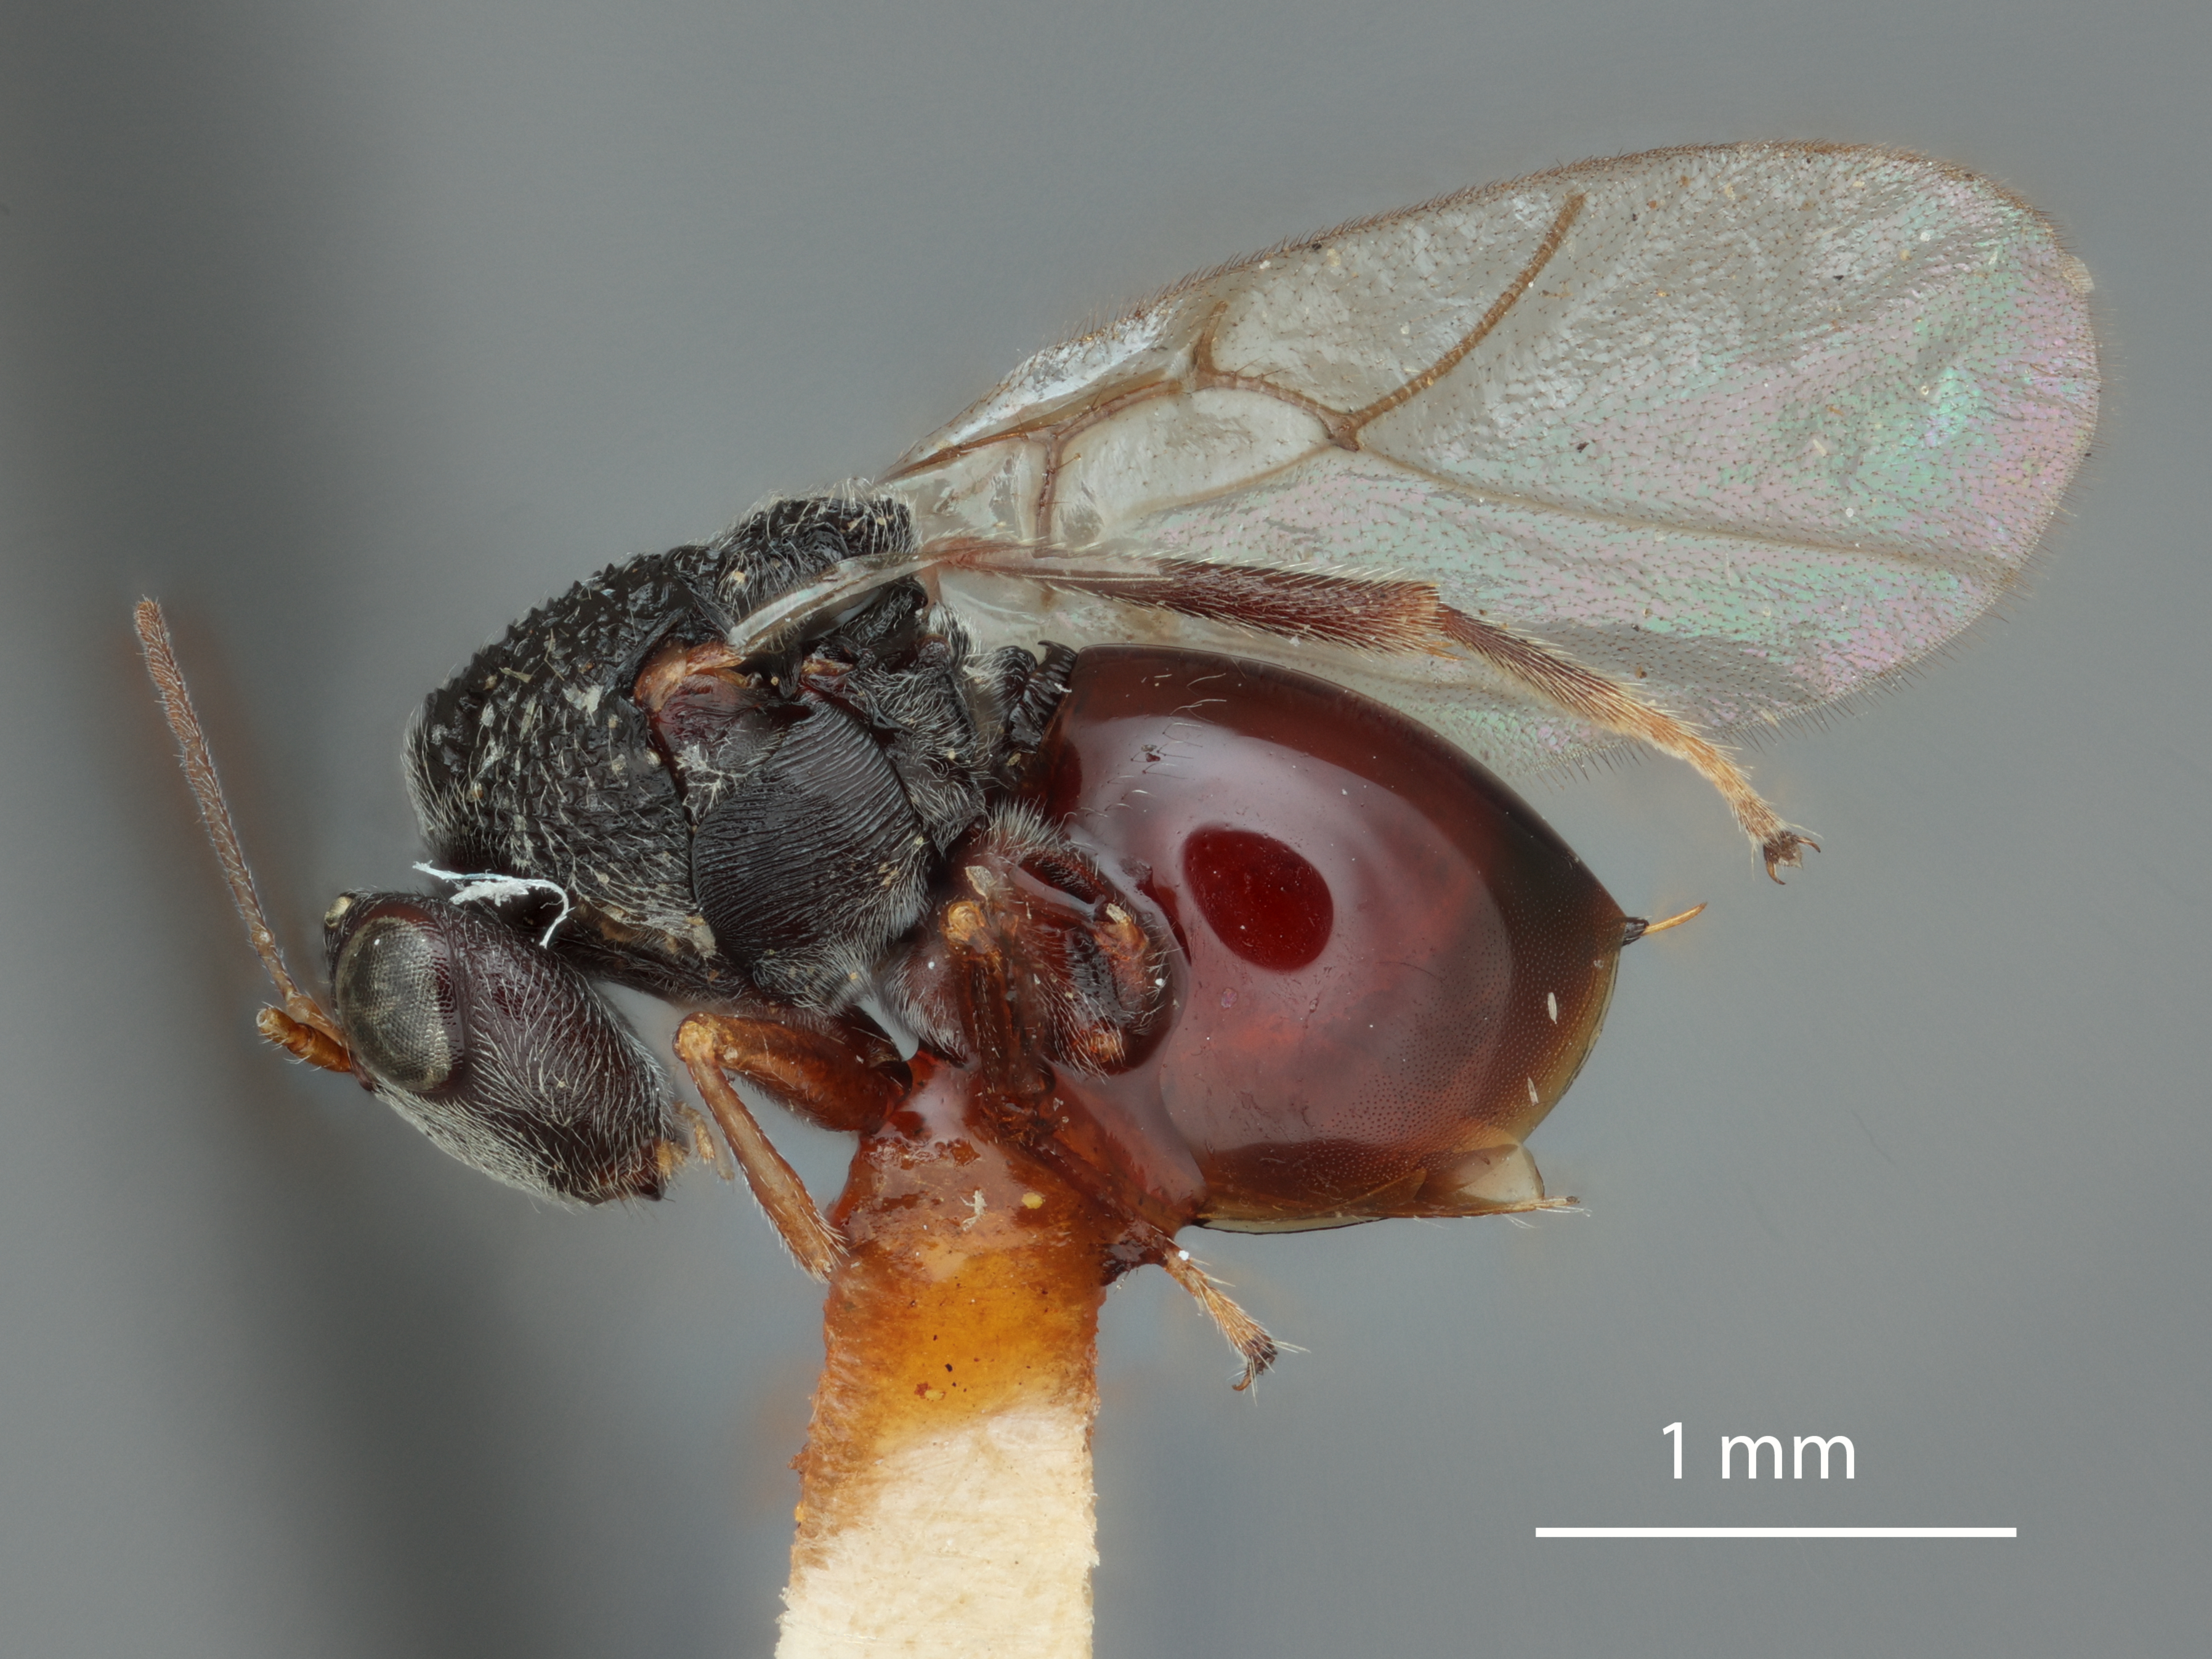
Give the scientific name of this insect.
Saphonecrus serratus
